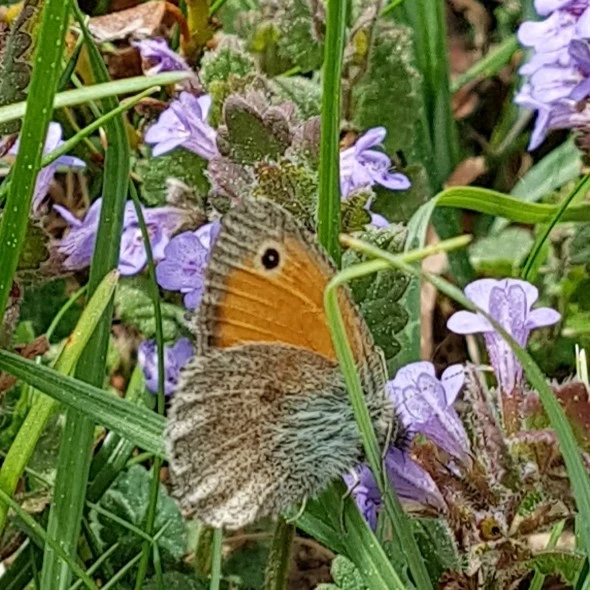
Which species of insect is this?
Coenonympha pamphilus
